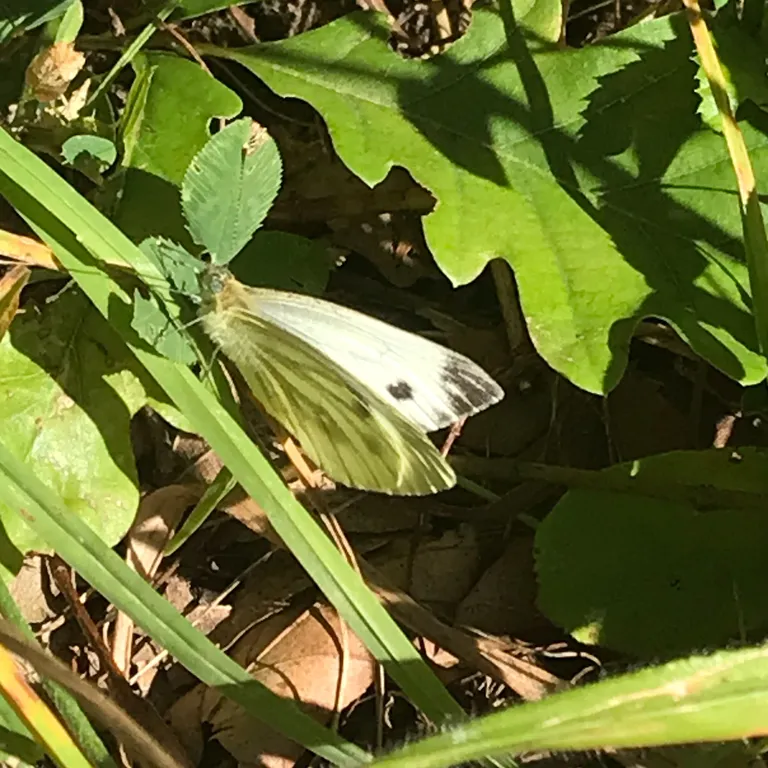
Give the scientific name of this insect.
Pieris napi
